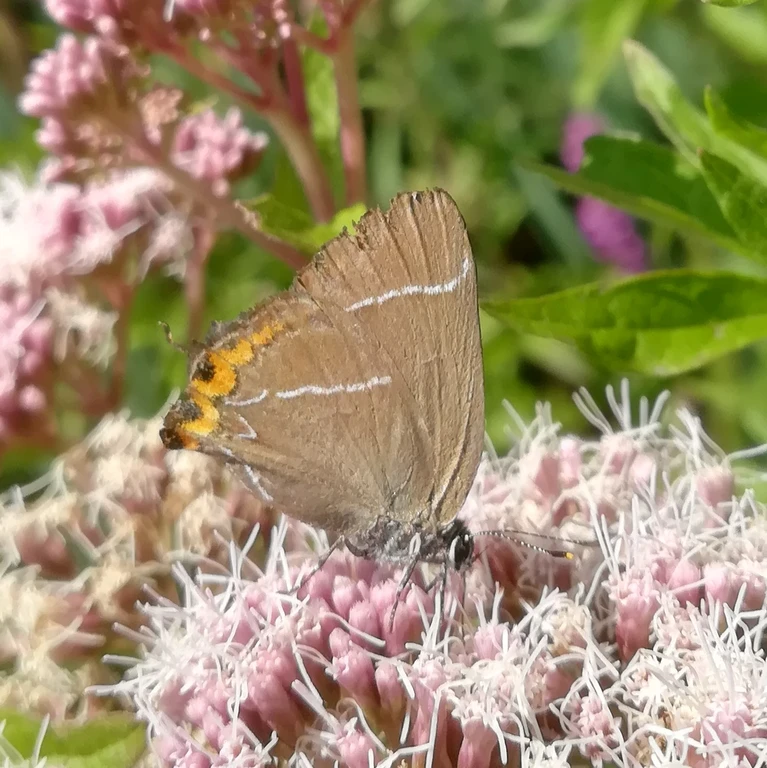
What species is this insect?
Satyrium w-album
